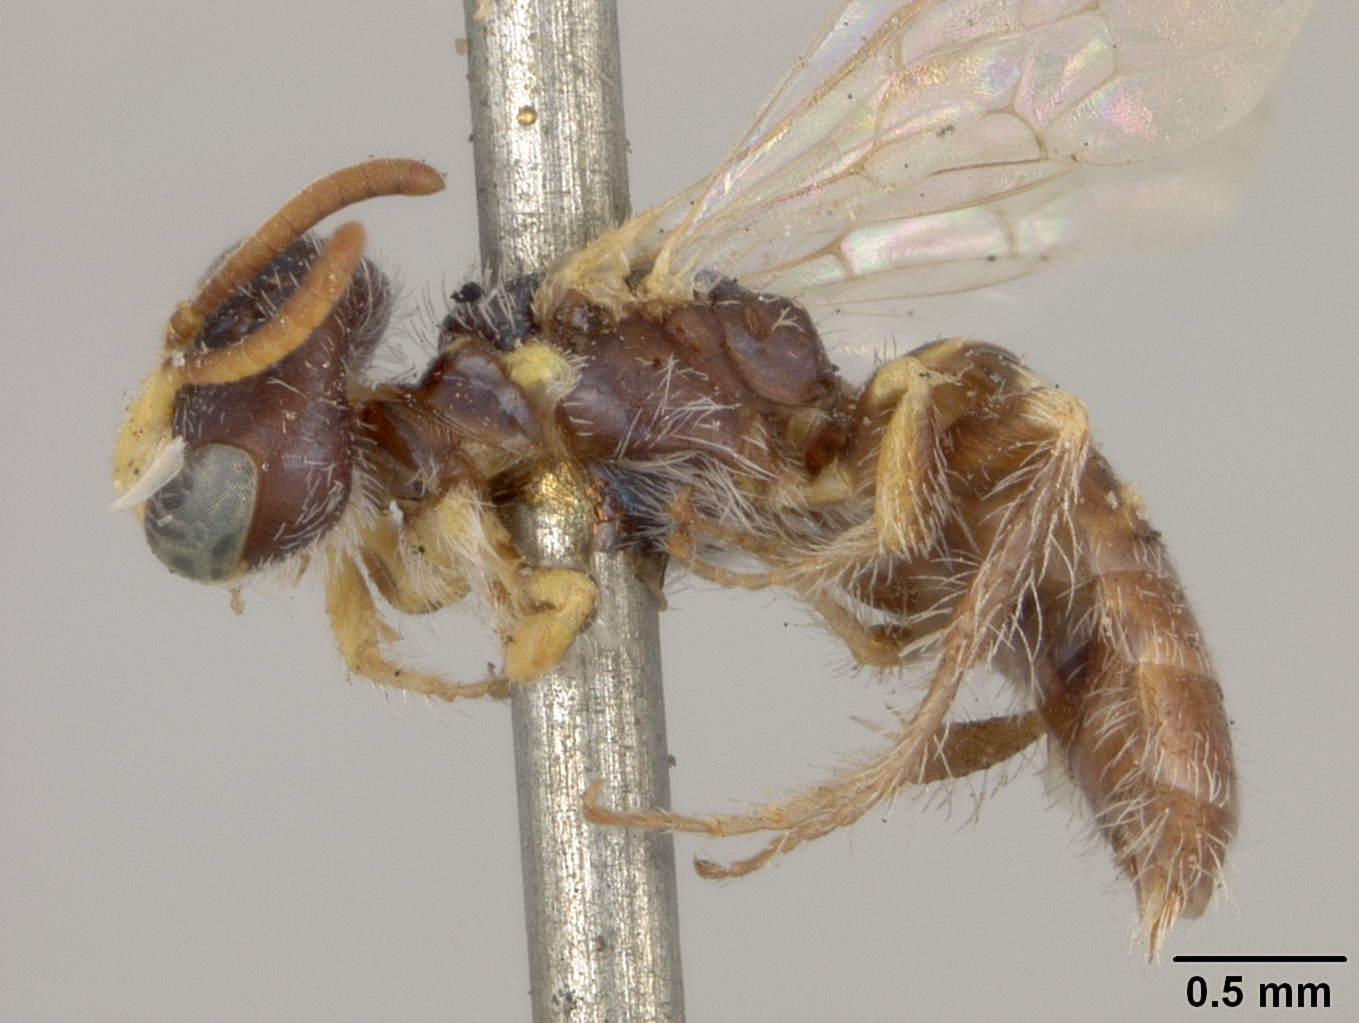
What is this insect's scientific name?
Perdita erigeronis
